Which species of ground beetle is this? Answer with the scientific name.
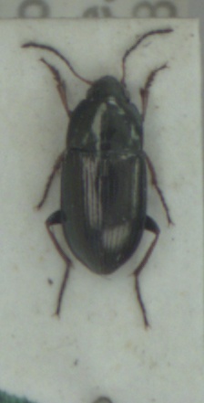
Amara plebeja
